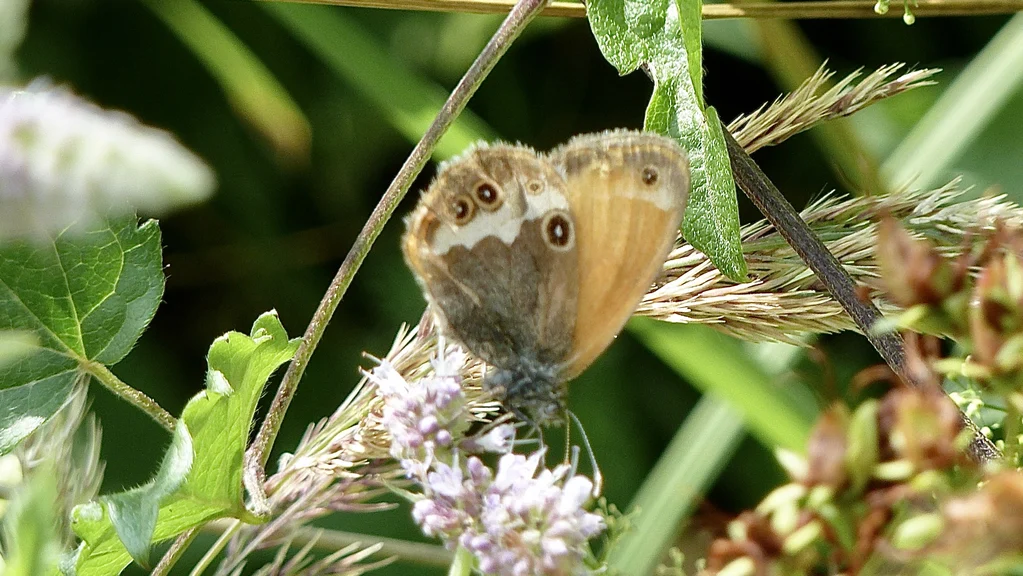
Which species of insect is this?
Coenonympha arcania
